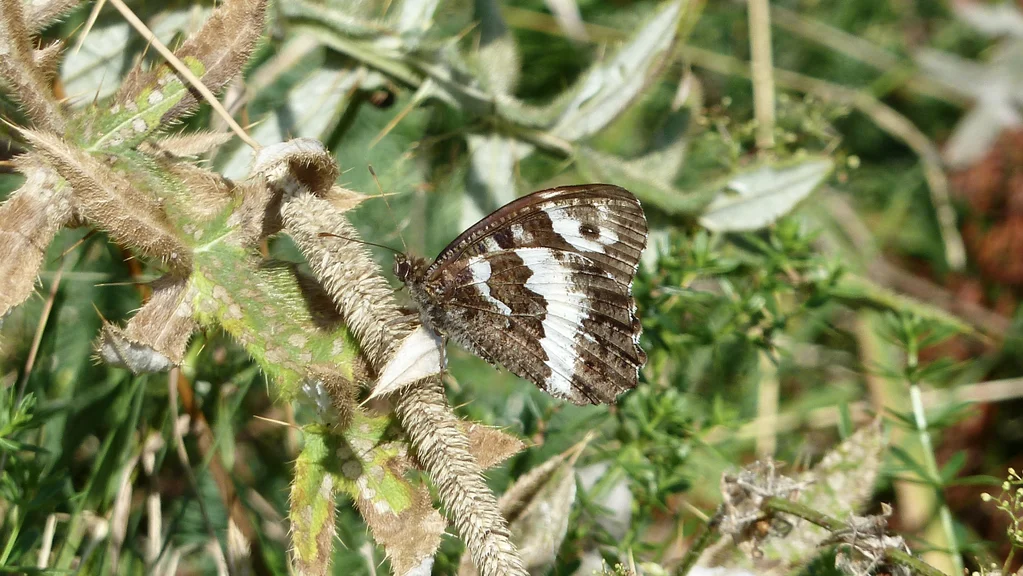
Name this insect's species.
Brintesia circe
